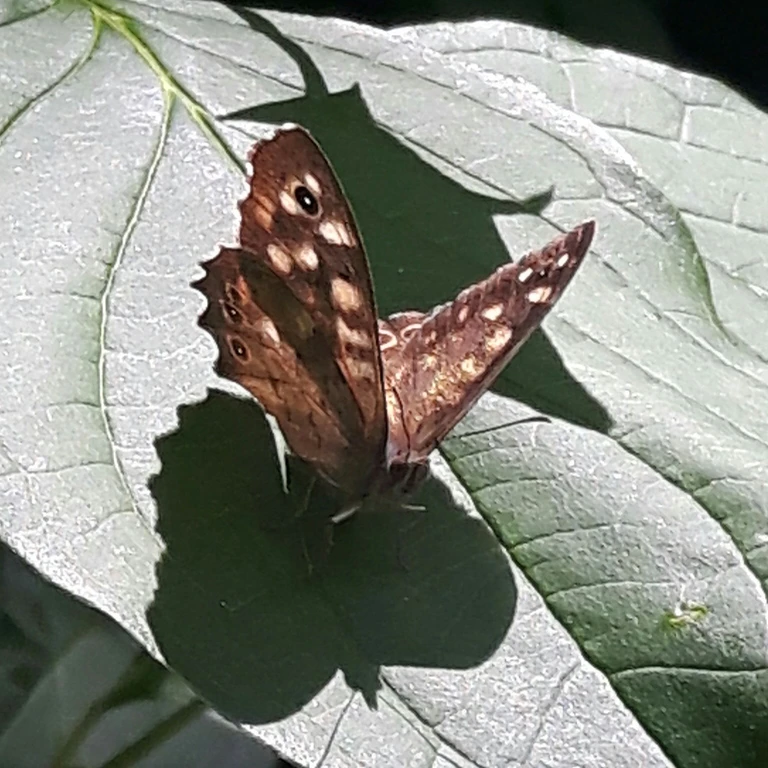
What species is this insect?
Pararge aegeria
